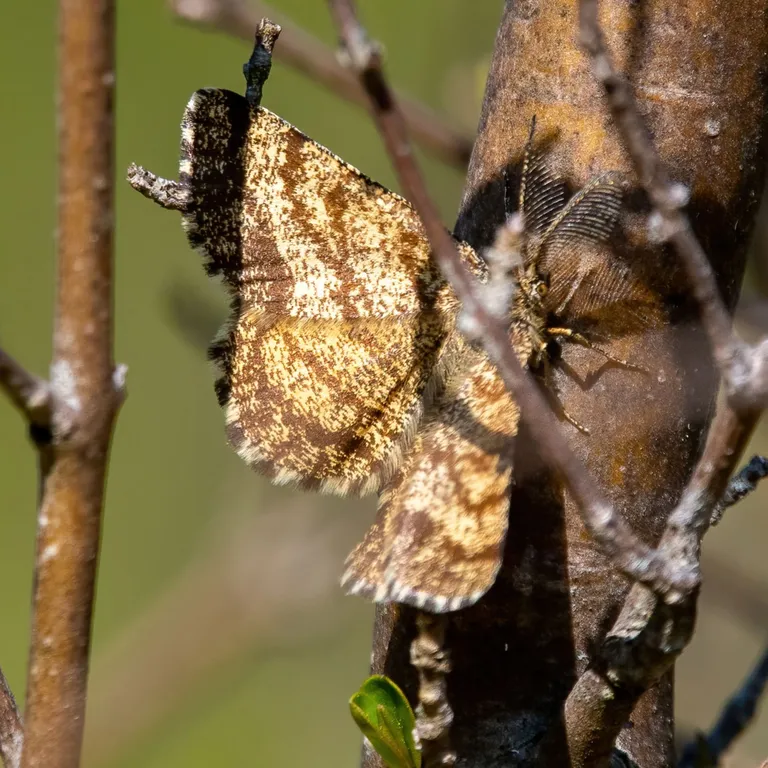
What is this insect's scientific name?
Ematurga atomaria
